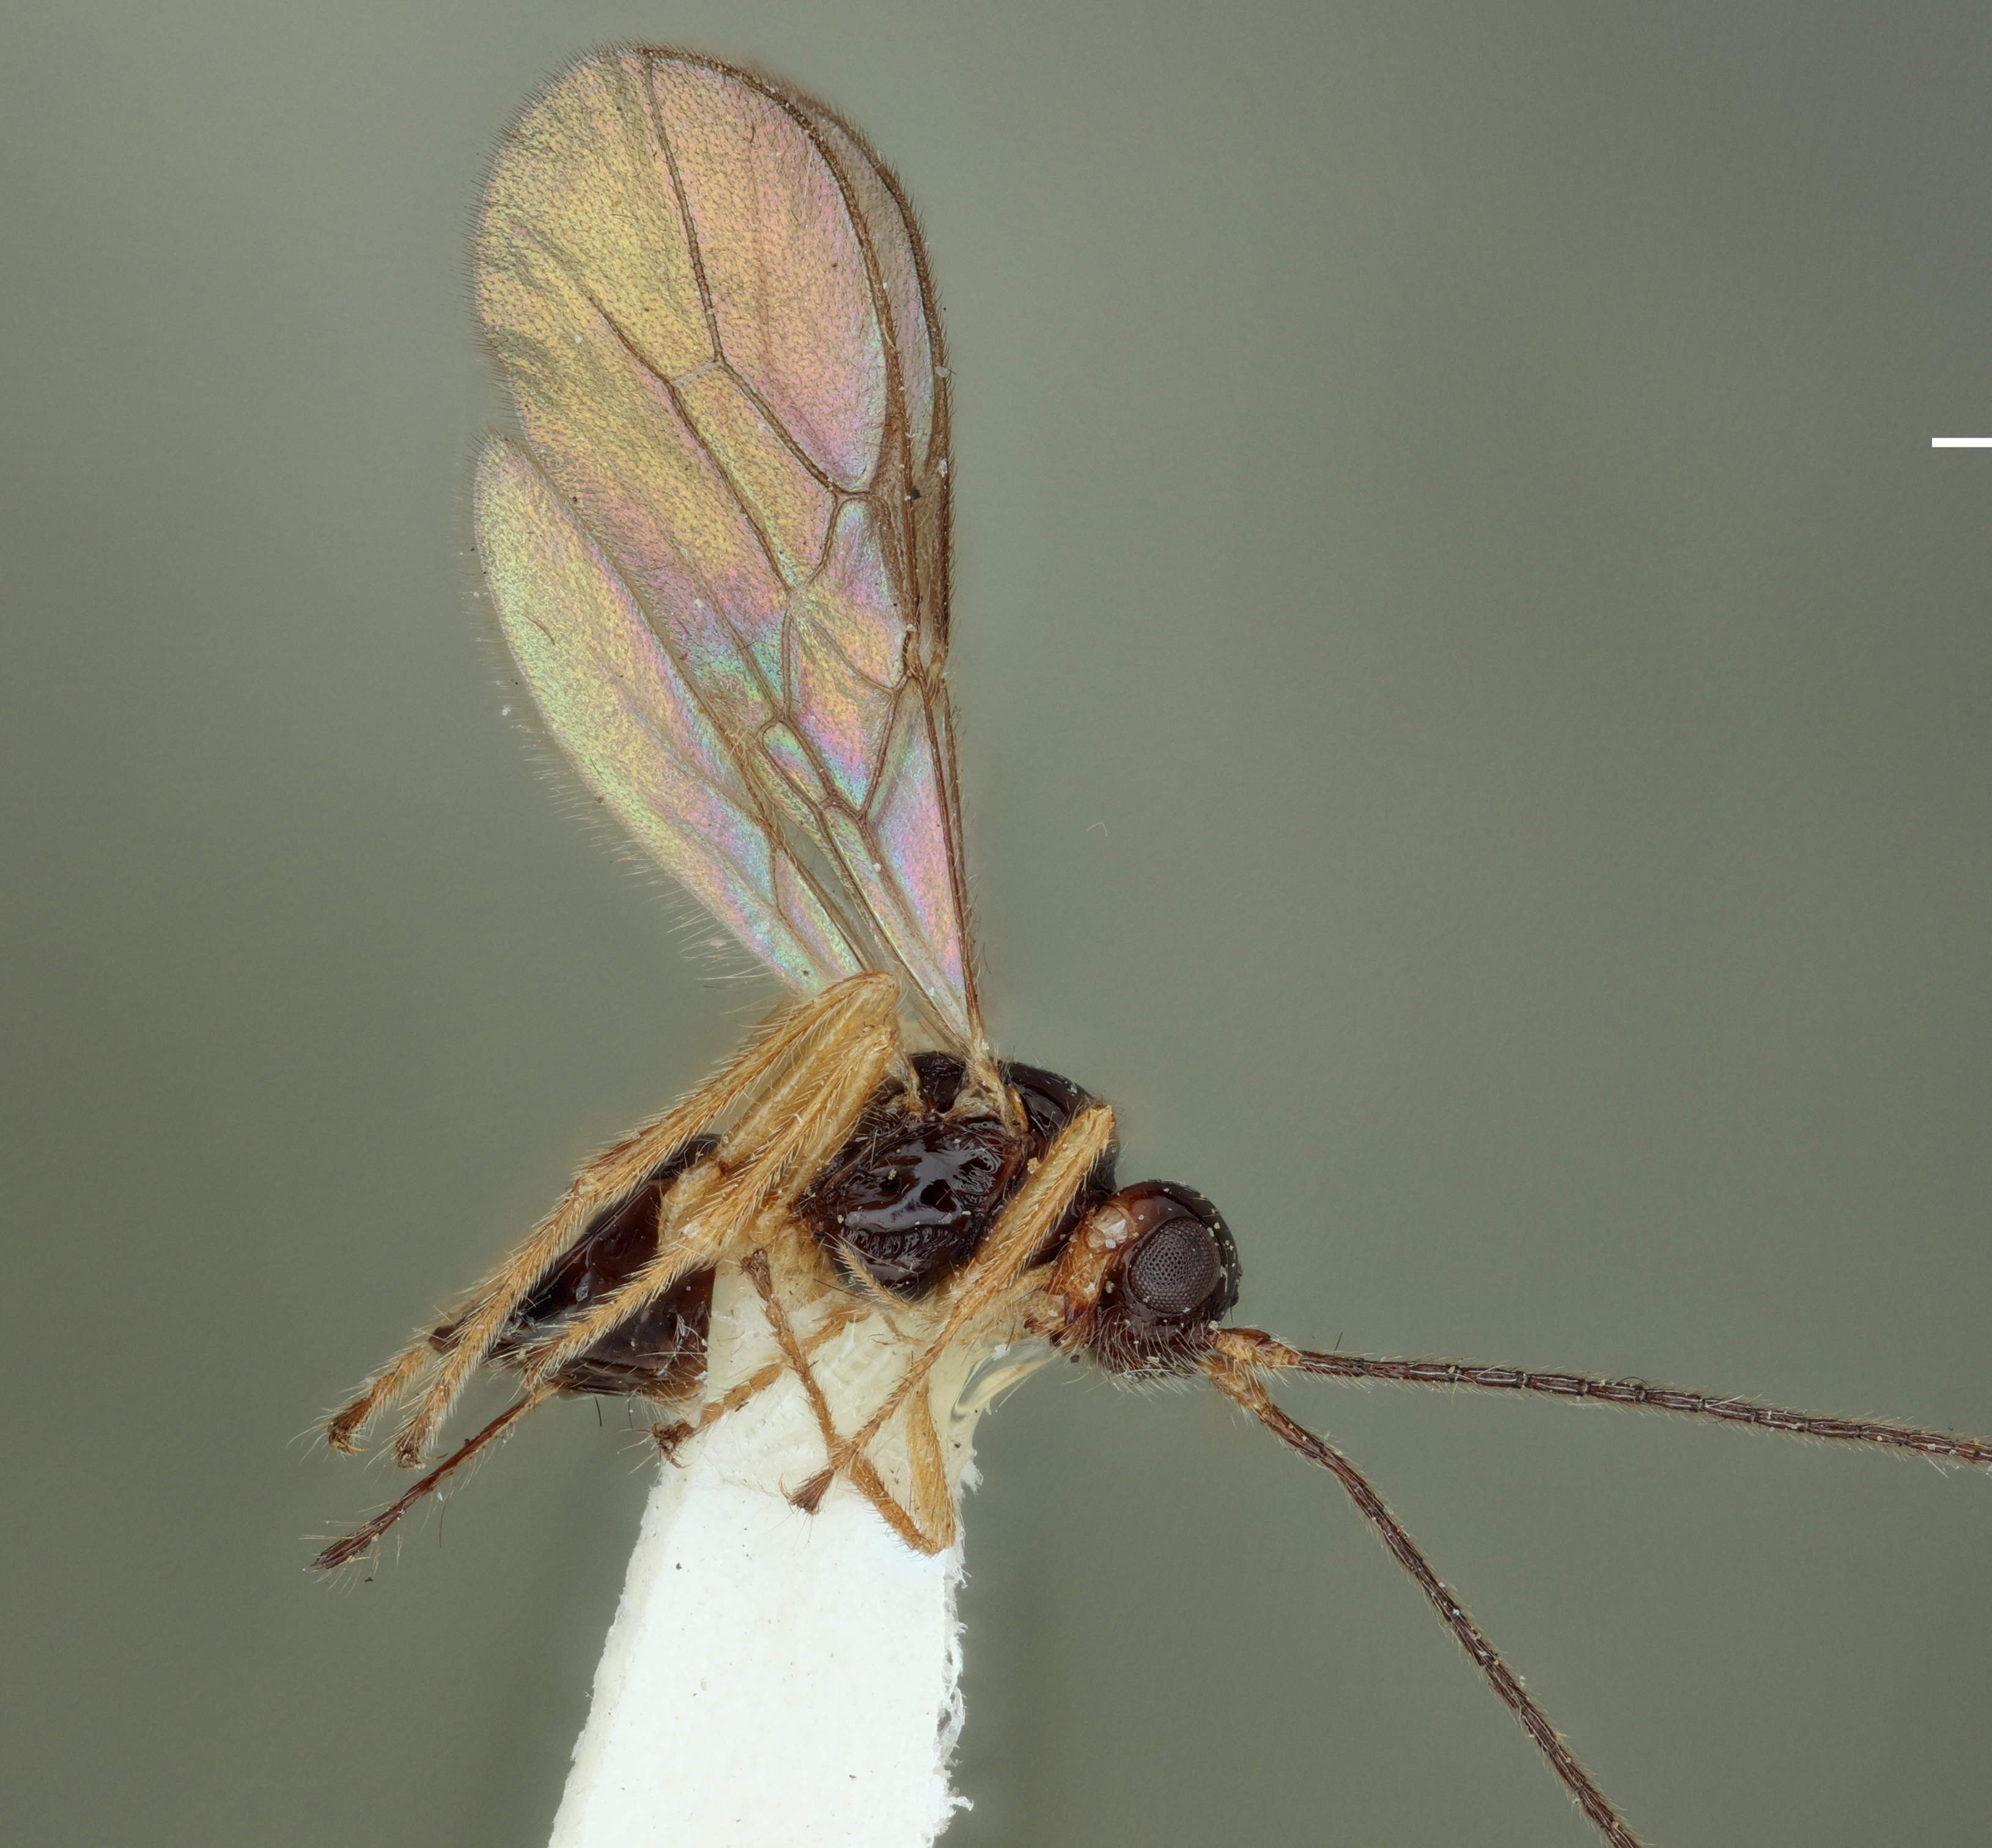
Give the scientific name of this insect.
Phaenocarpa costulata
